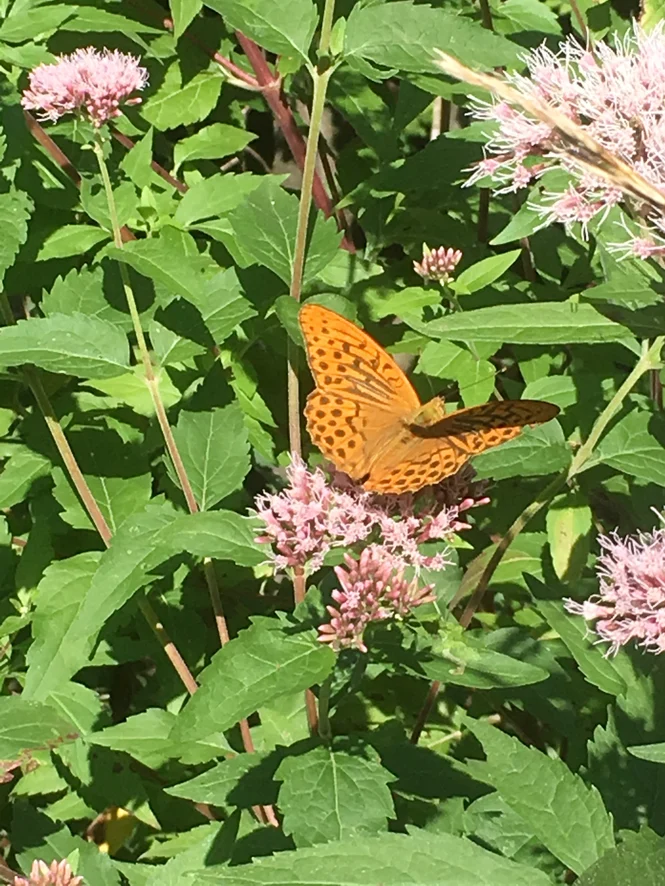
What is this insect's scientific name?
Argynnis paphia
